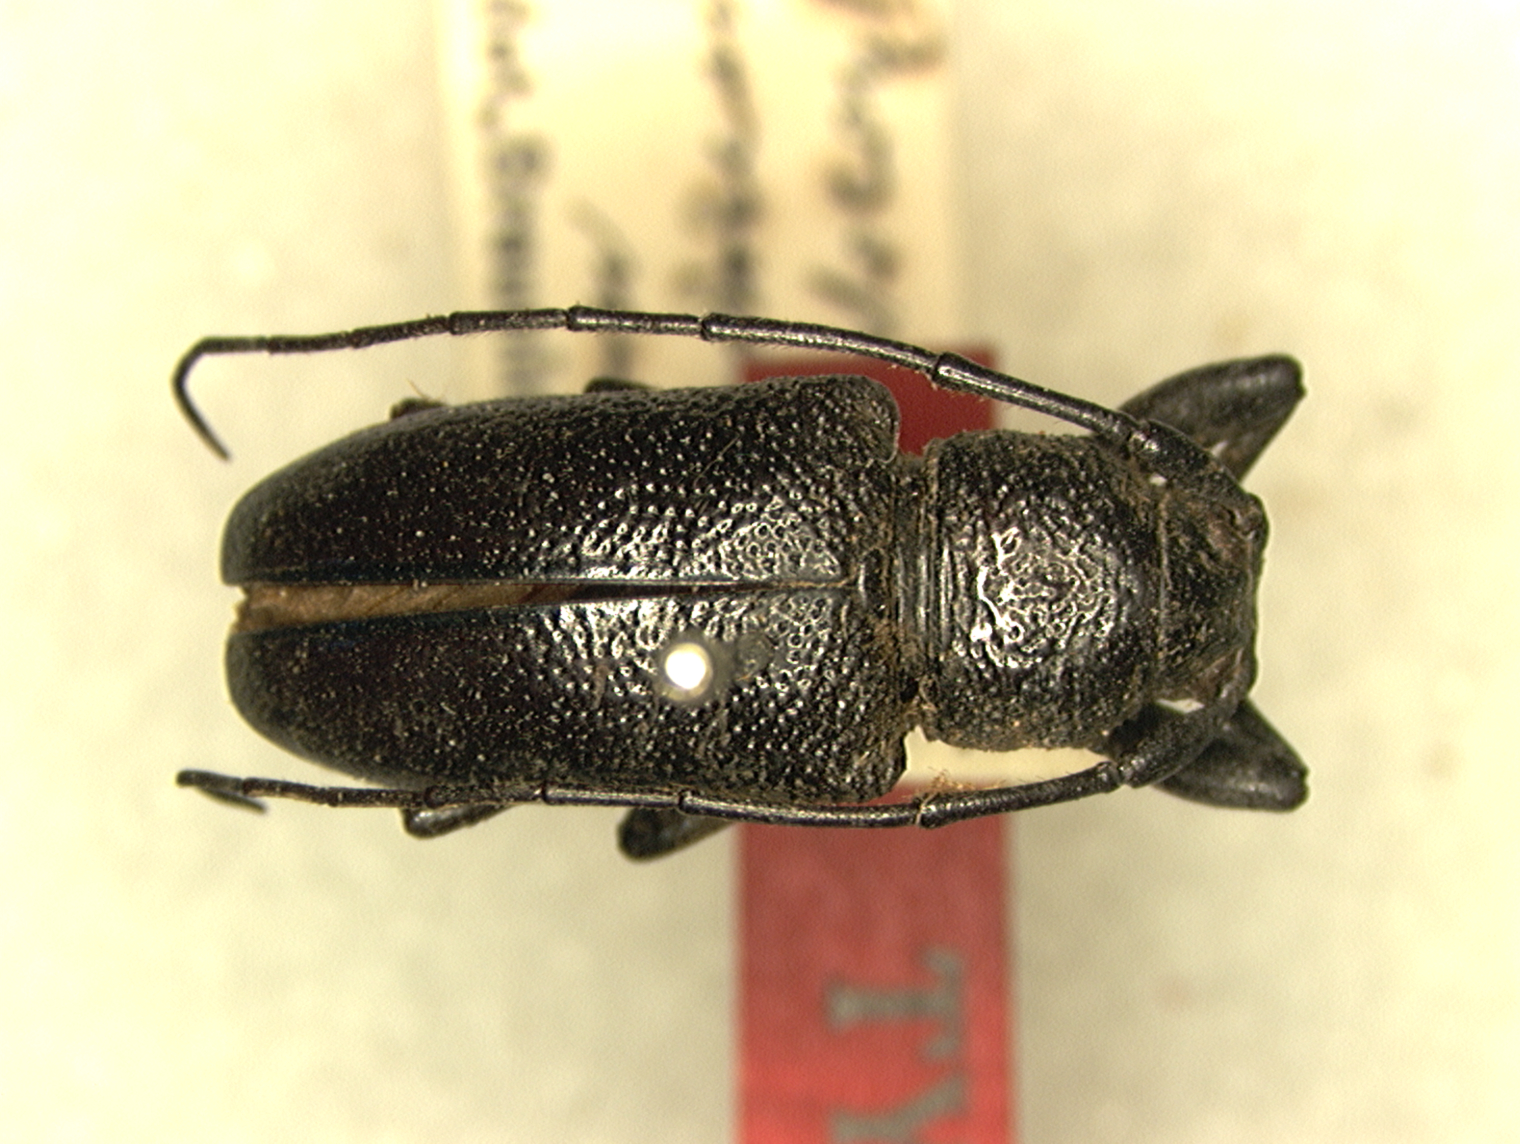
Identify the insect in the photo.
Prosoplus grossepunctatus
